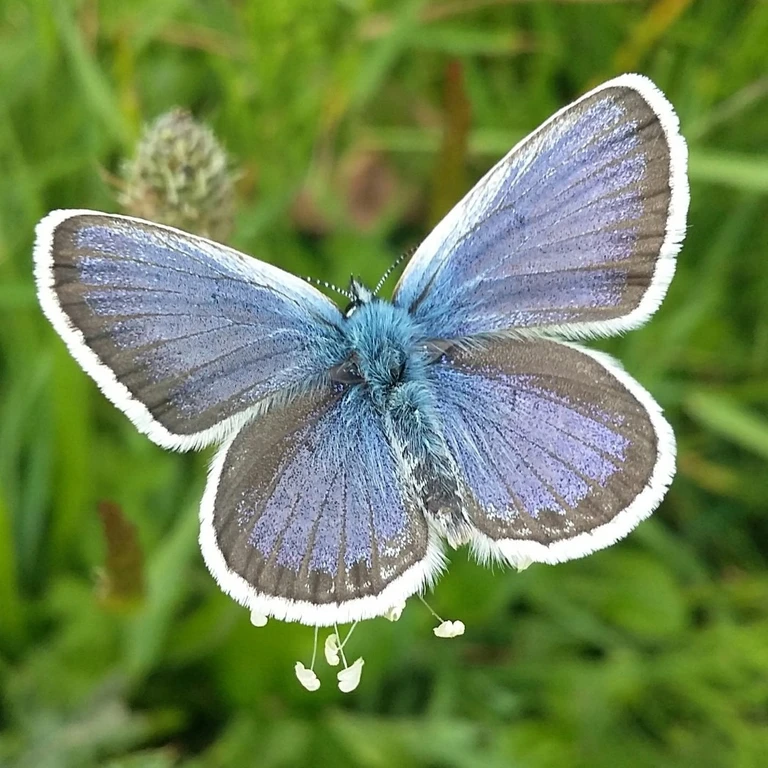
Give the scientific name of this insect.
Plebejus argus
